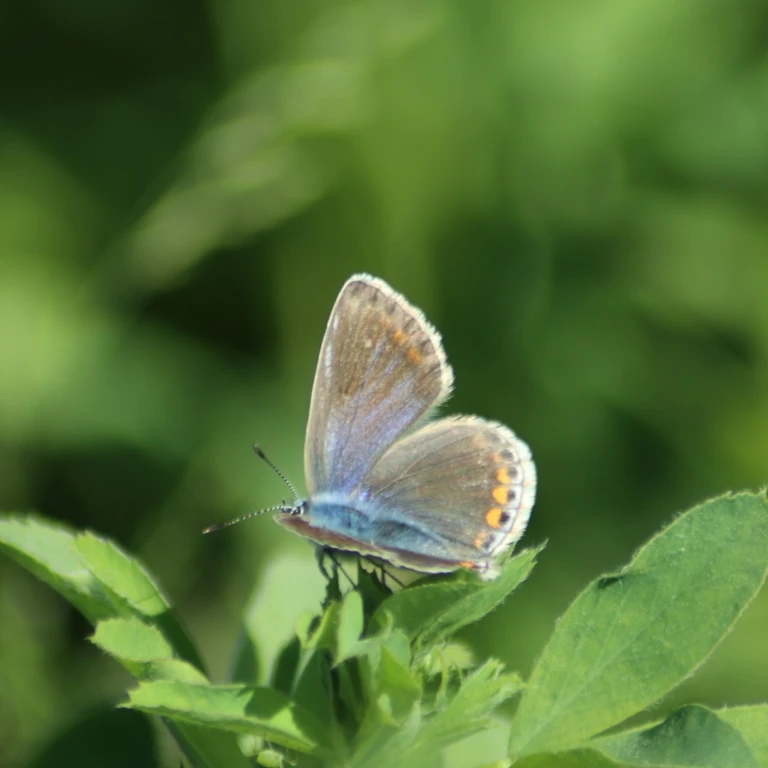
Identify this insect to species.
Polyommatus icarus
